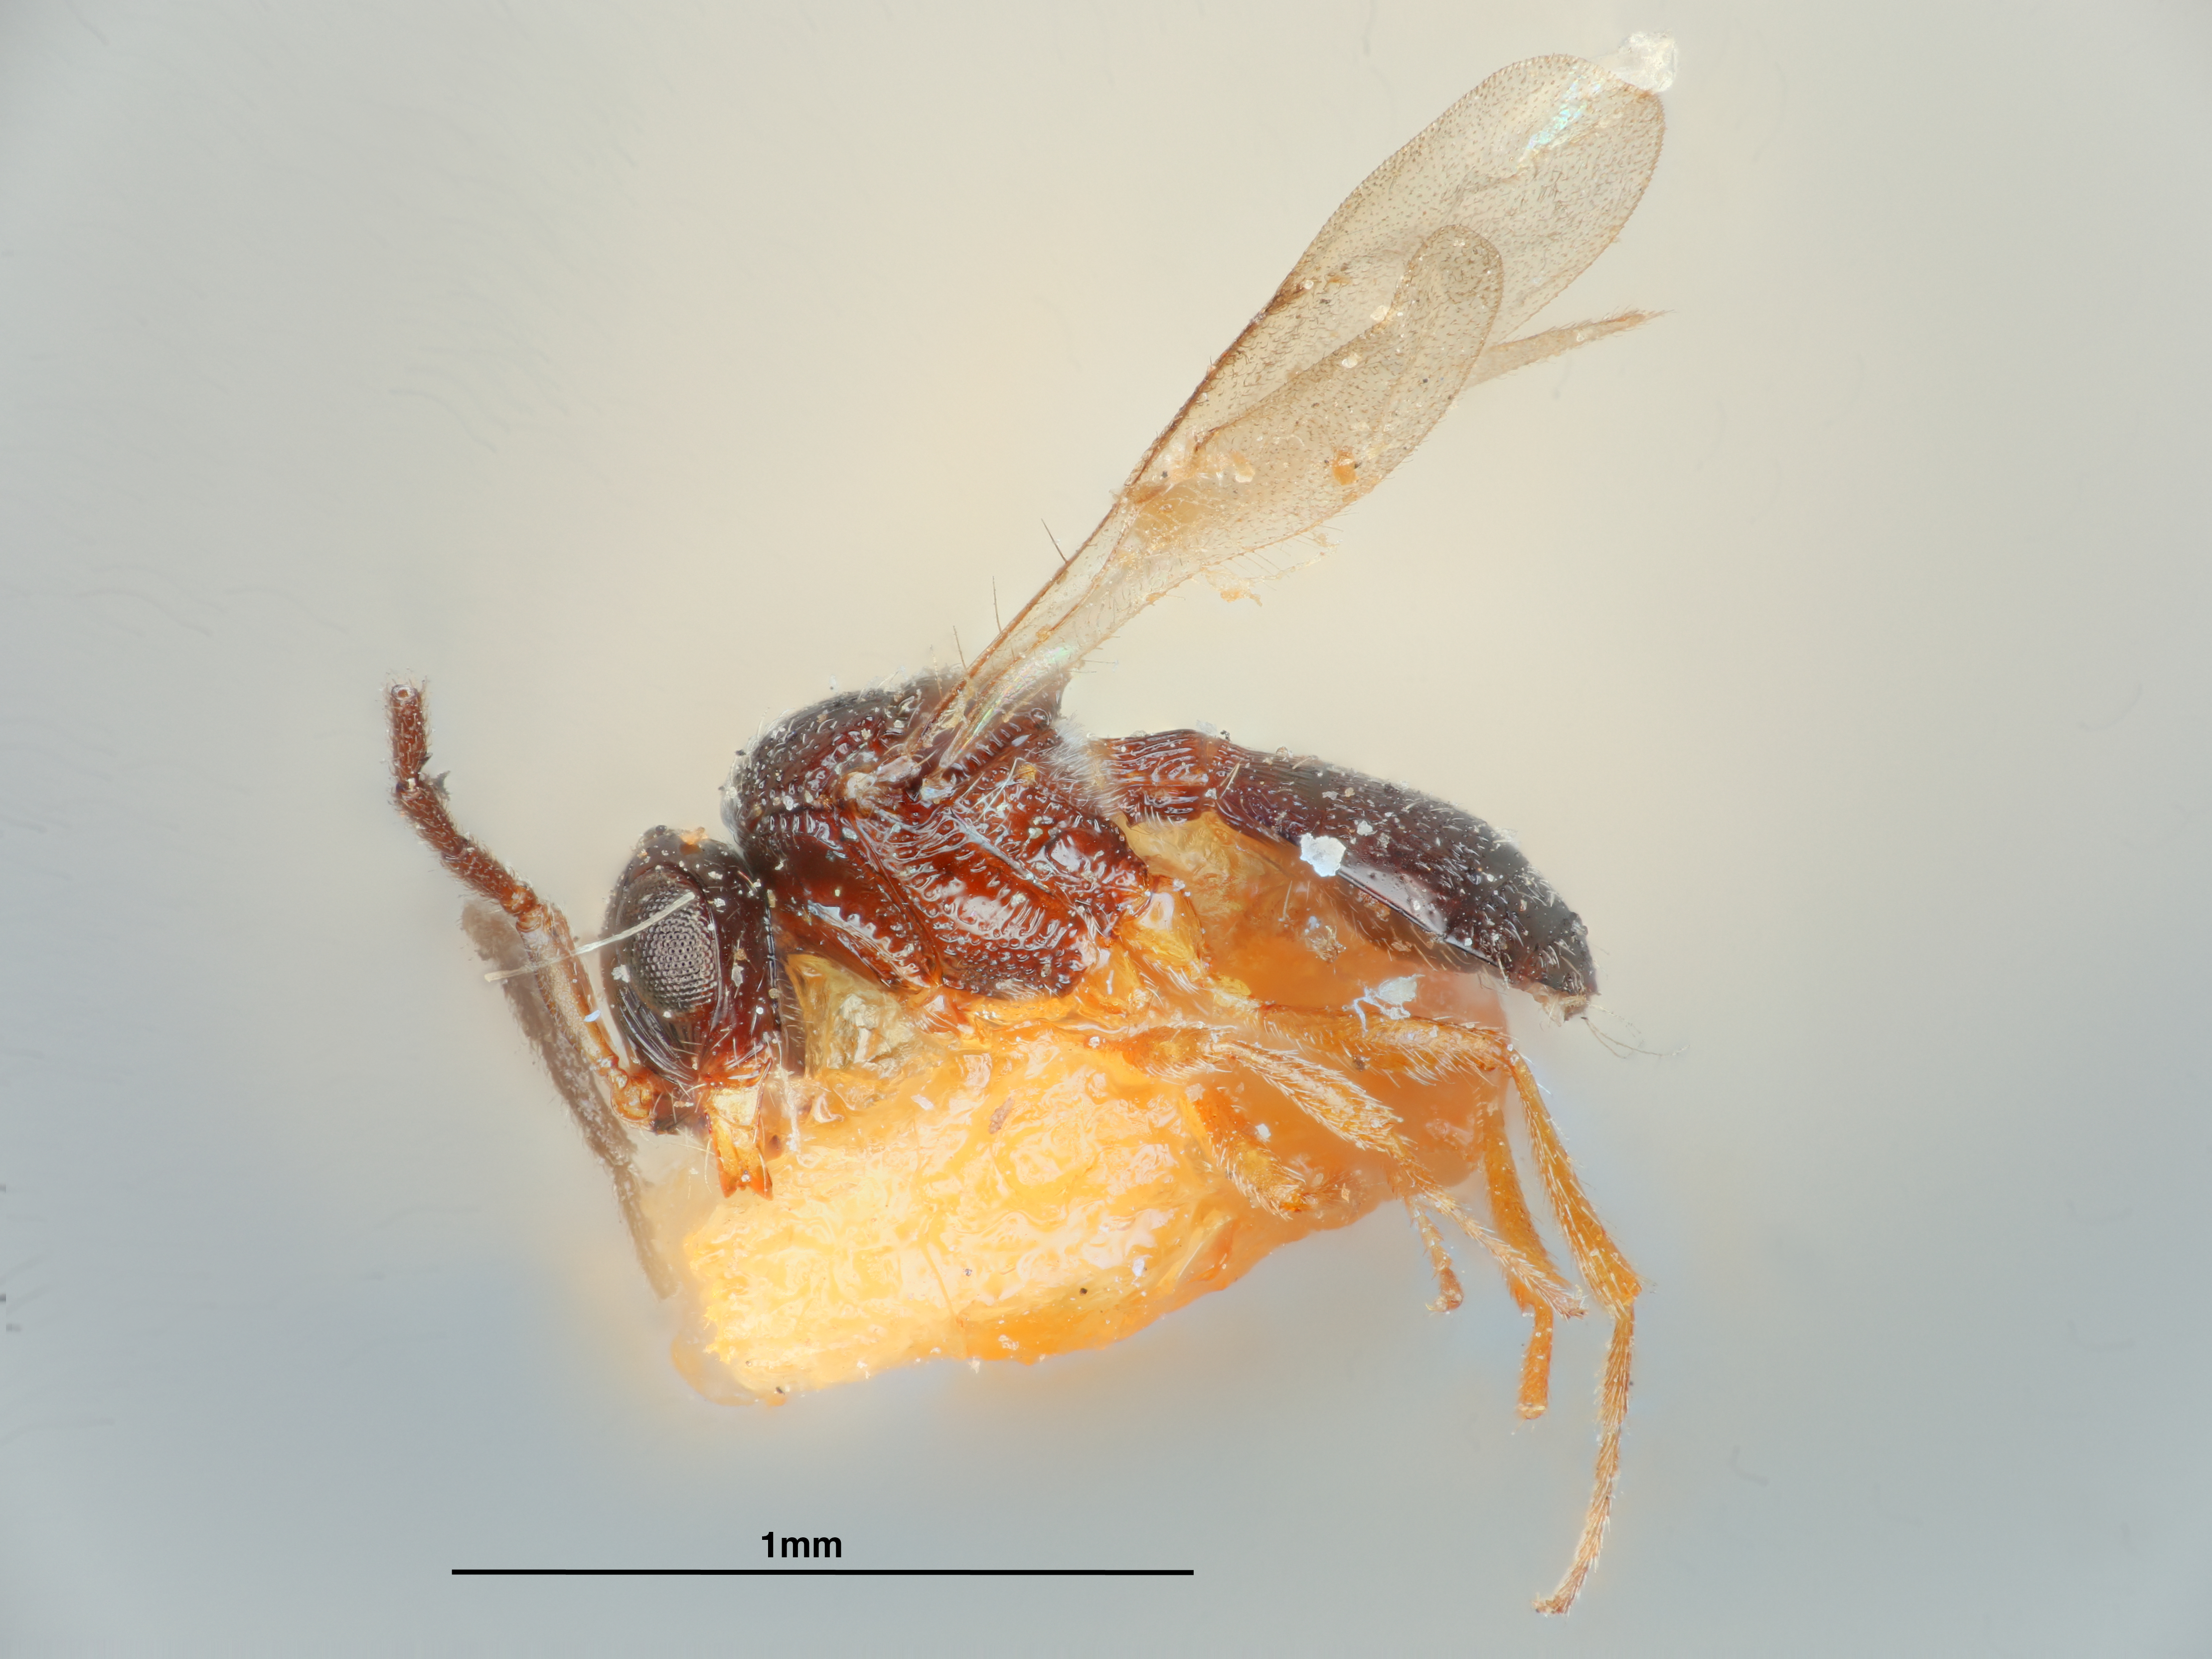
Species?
Prosacantha xanthognatha
